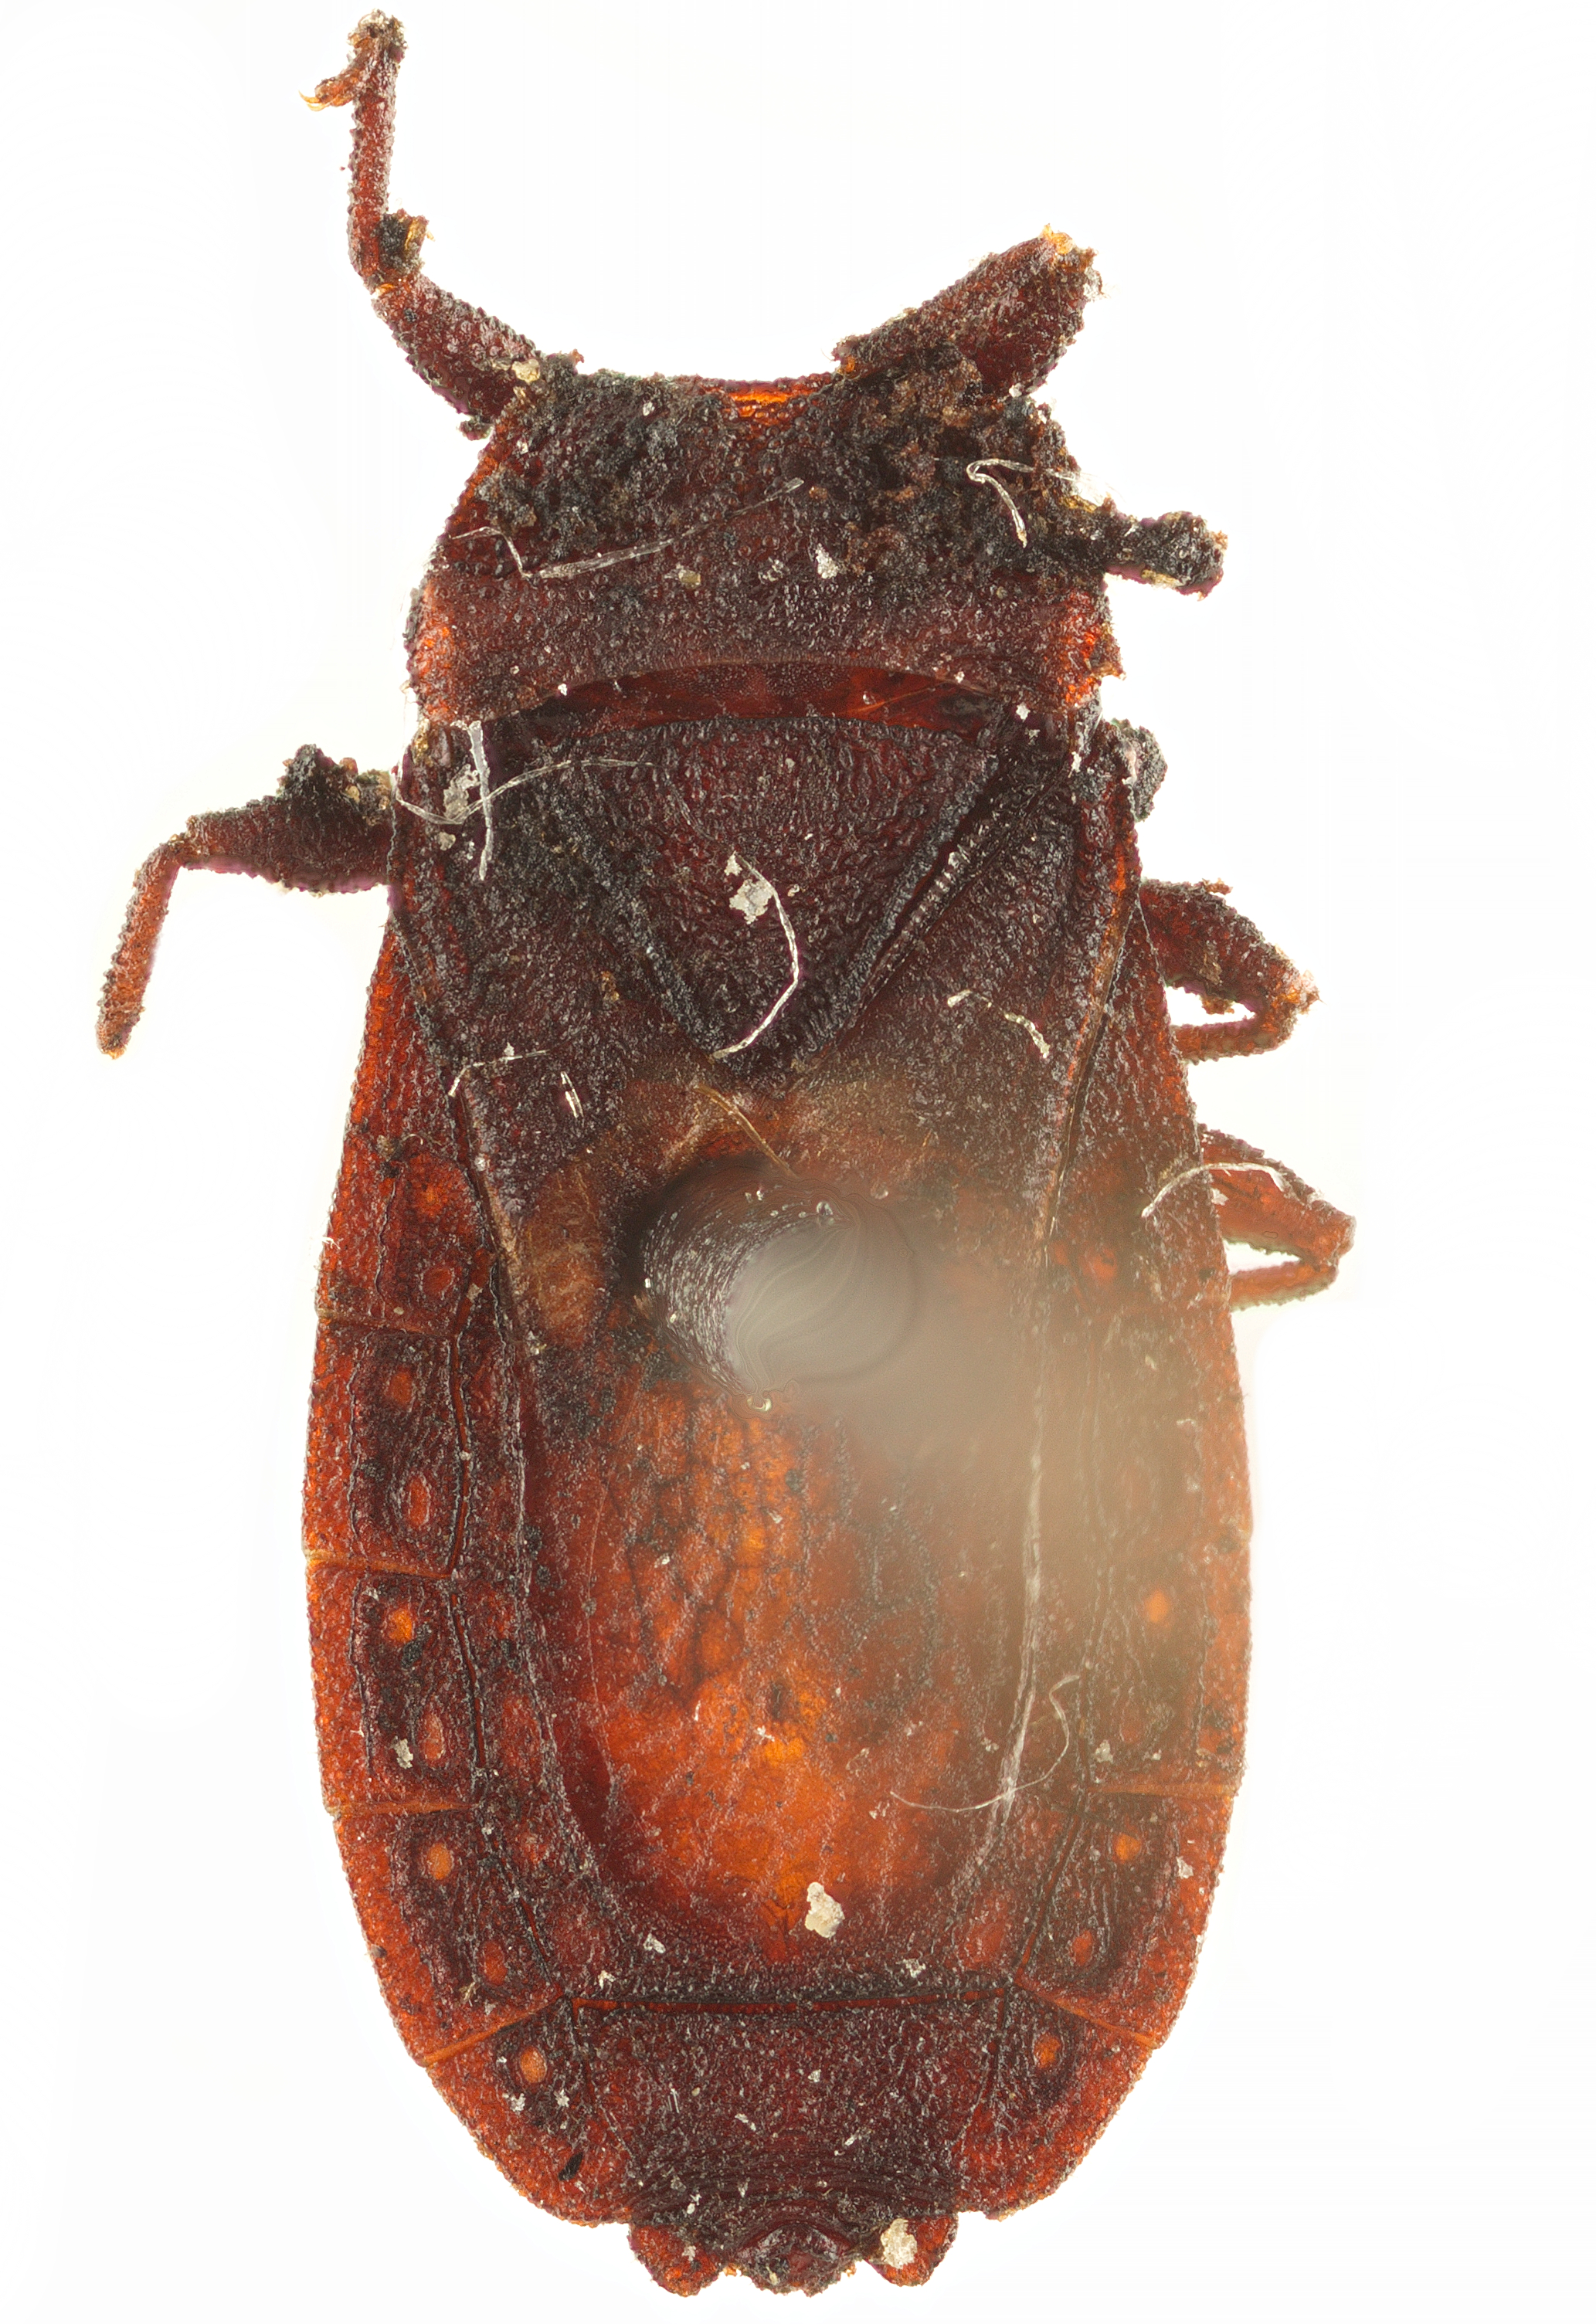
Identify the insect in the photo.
Quilnus niger
